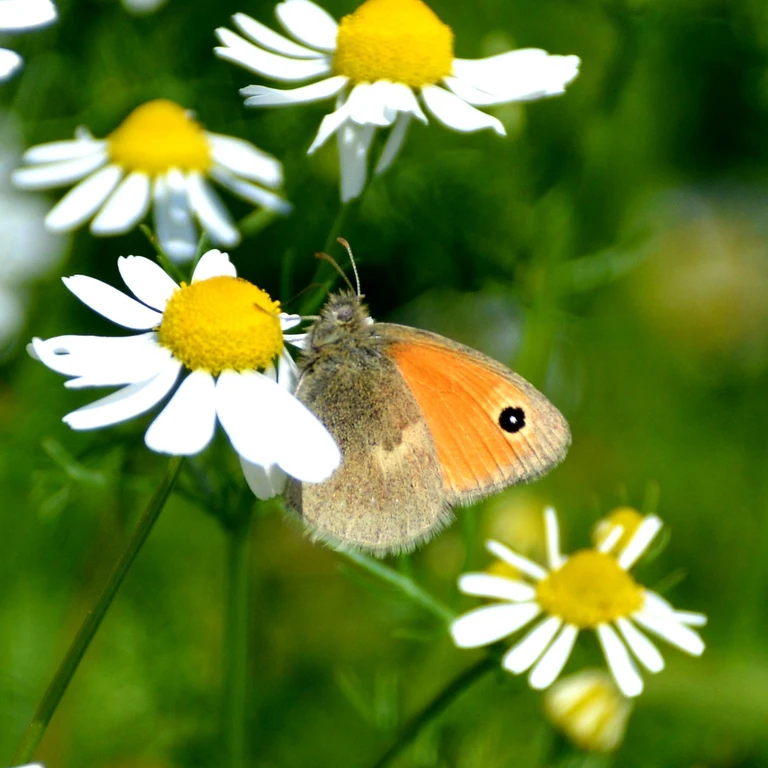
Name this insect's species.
Coenonympha pamphilus
